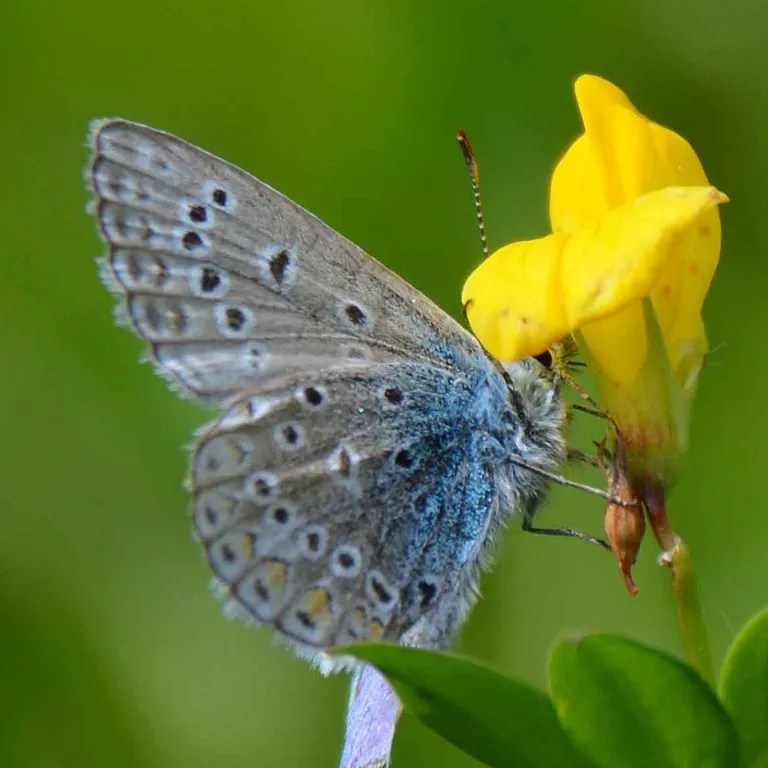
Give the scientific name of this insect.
Polyommatus icarus
